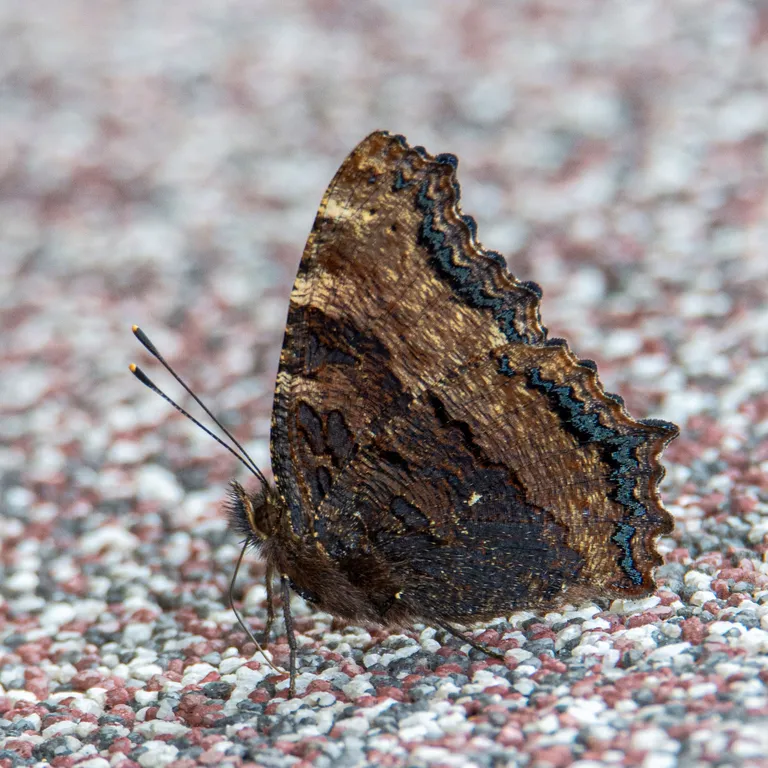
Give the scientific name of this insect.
Nymphalis polychloros
